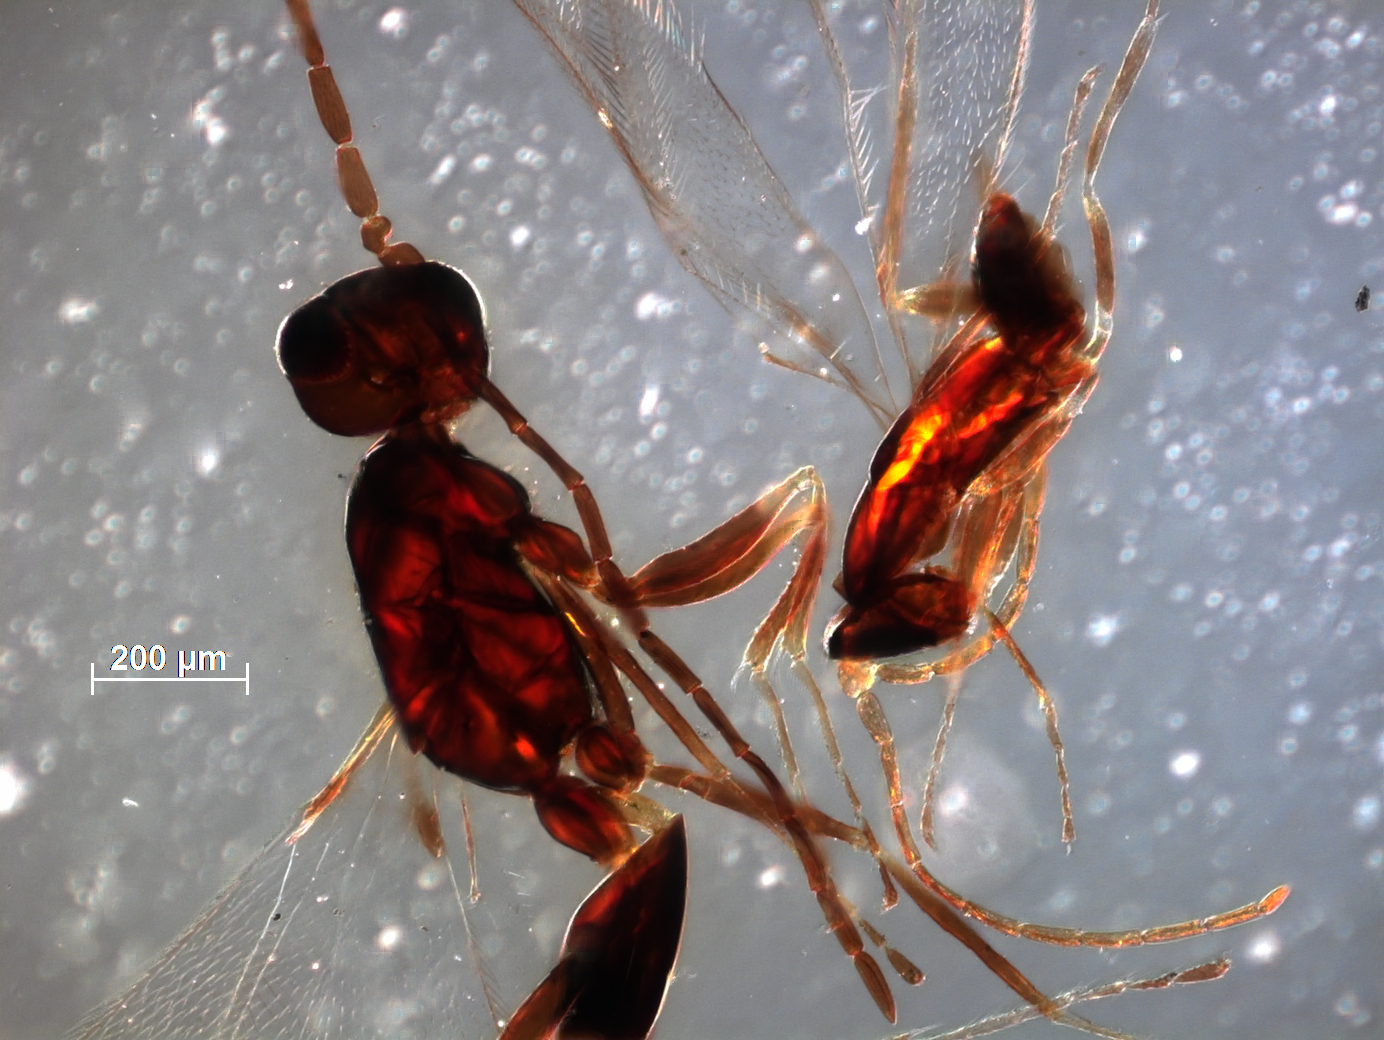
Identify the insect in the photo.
Polynema graculus
